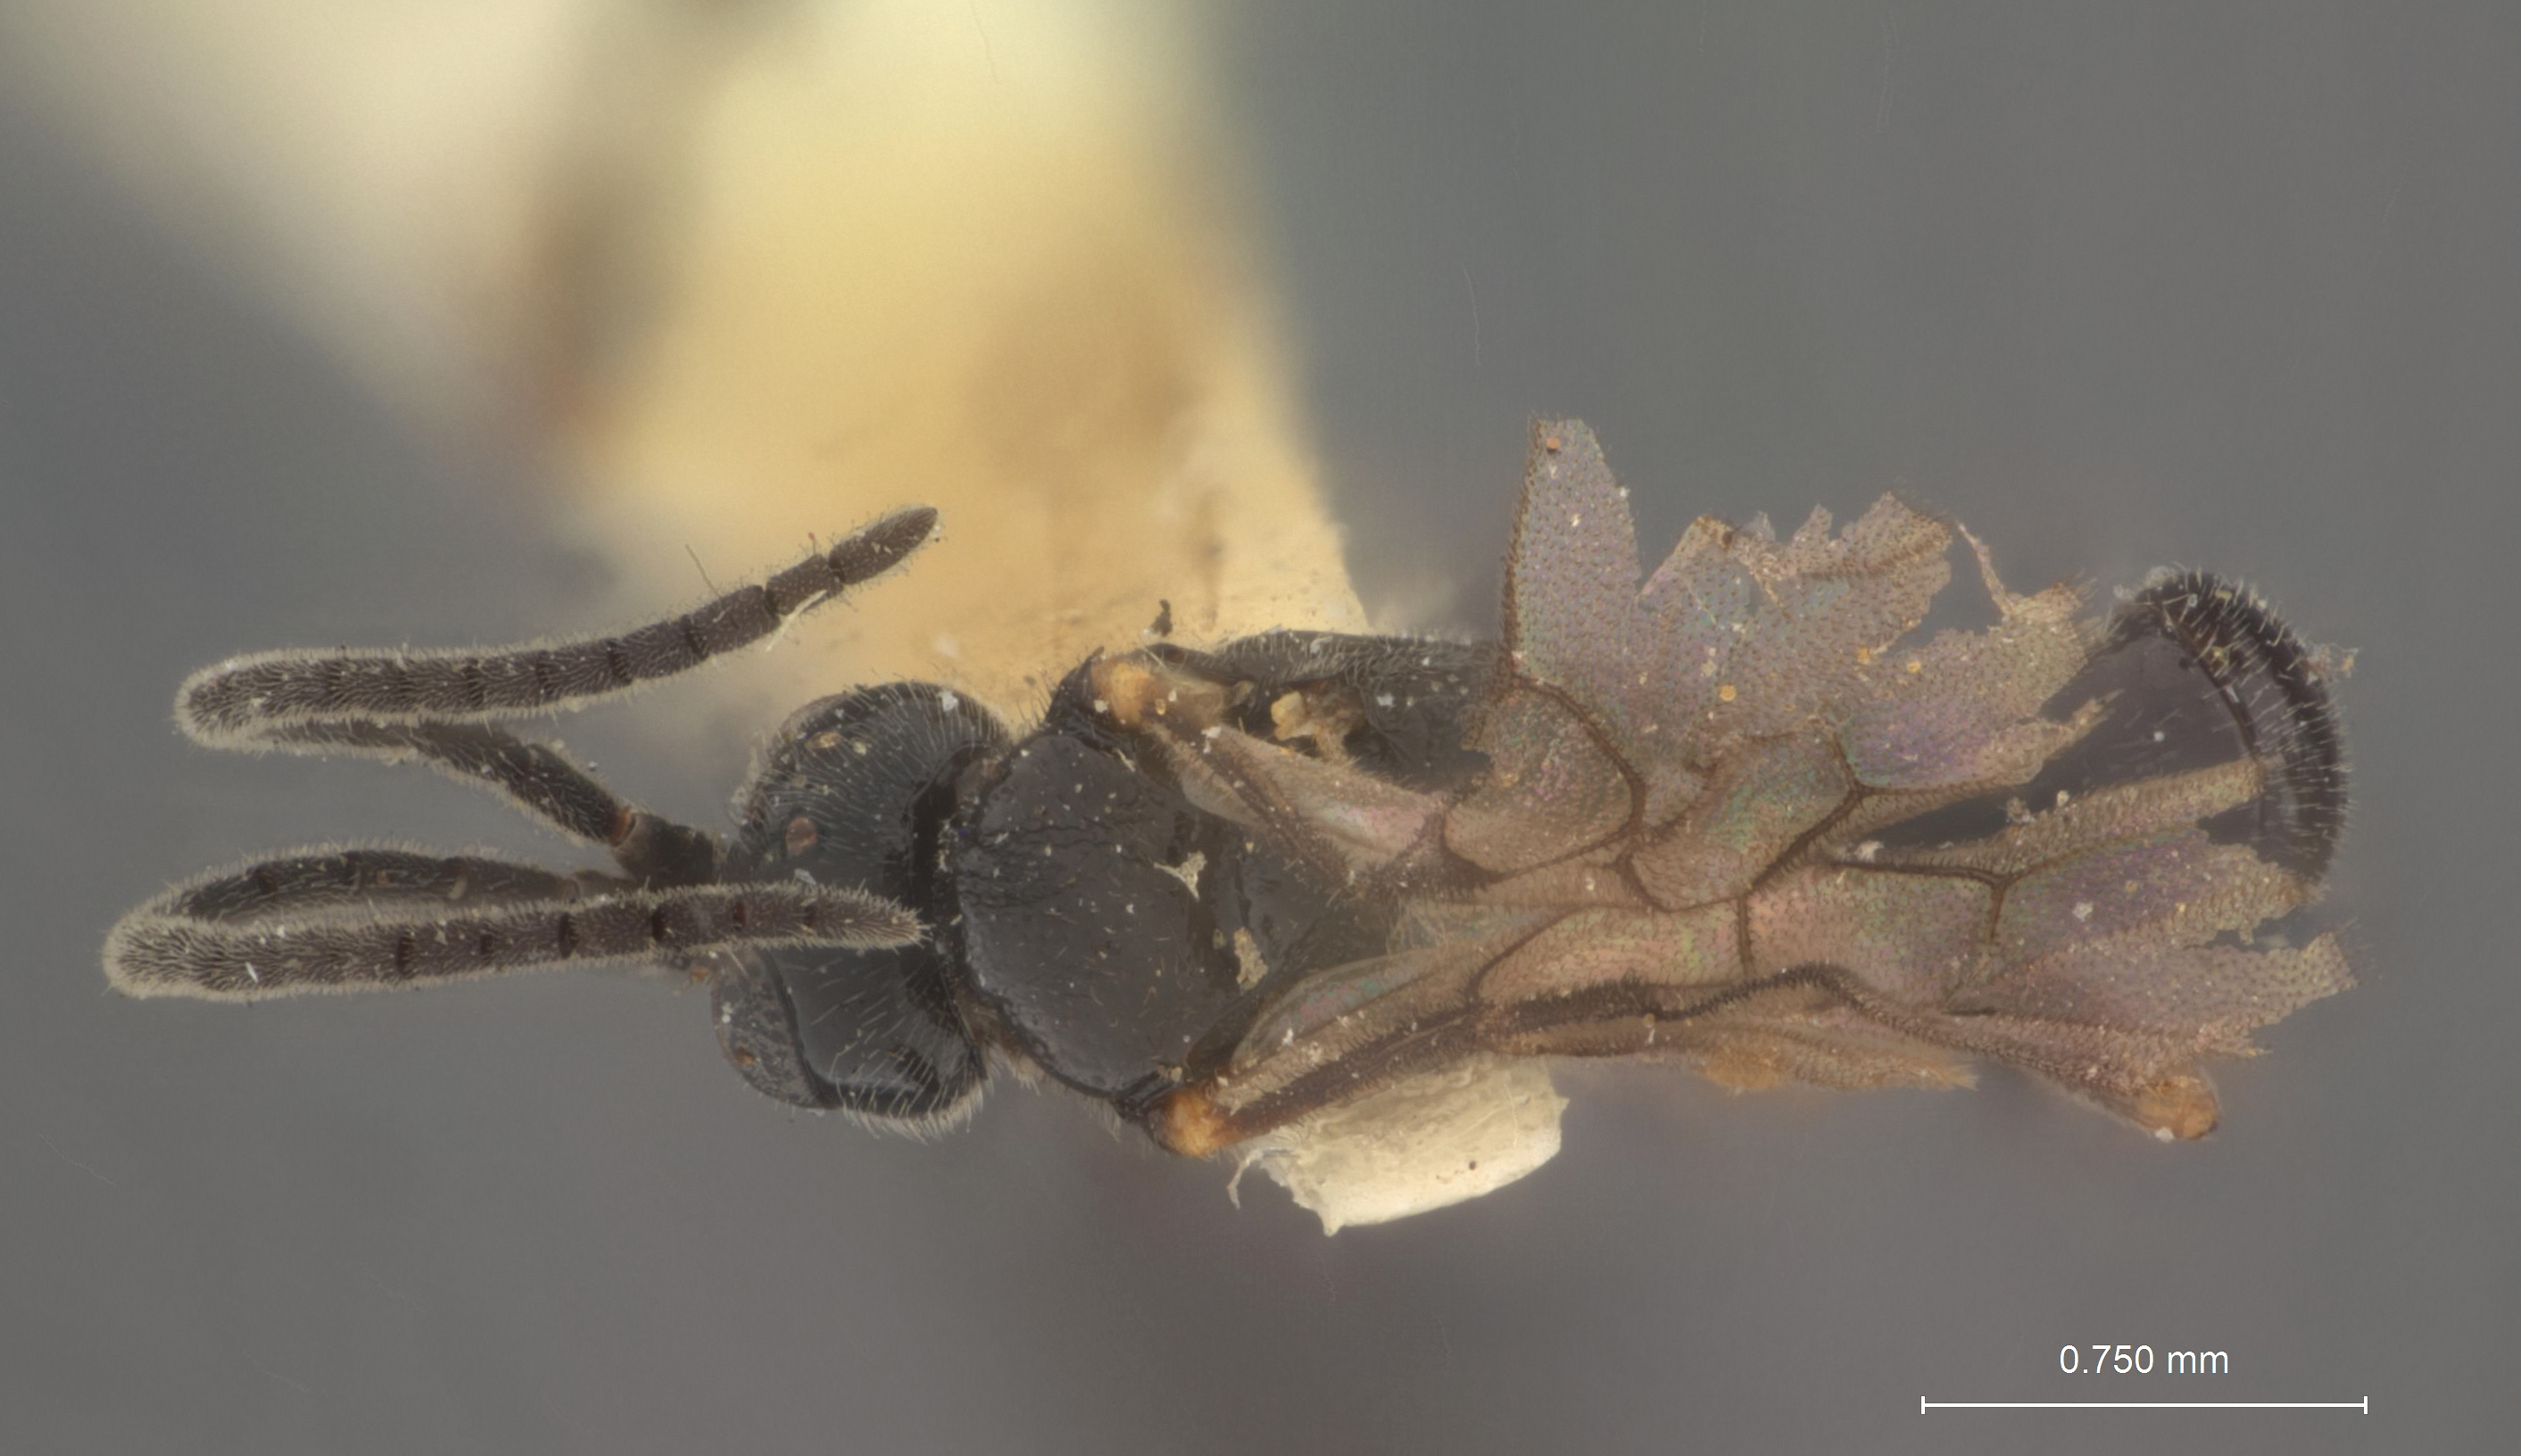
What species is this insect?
Habromma nigra
